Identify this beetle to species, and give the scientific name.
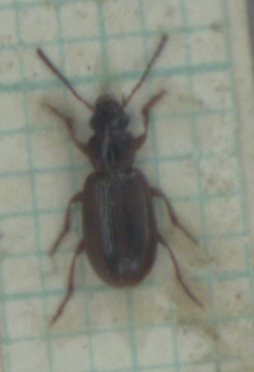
Dicheirotrichus placidus
